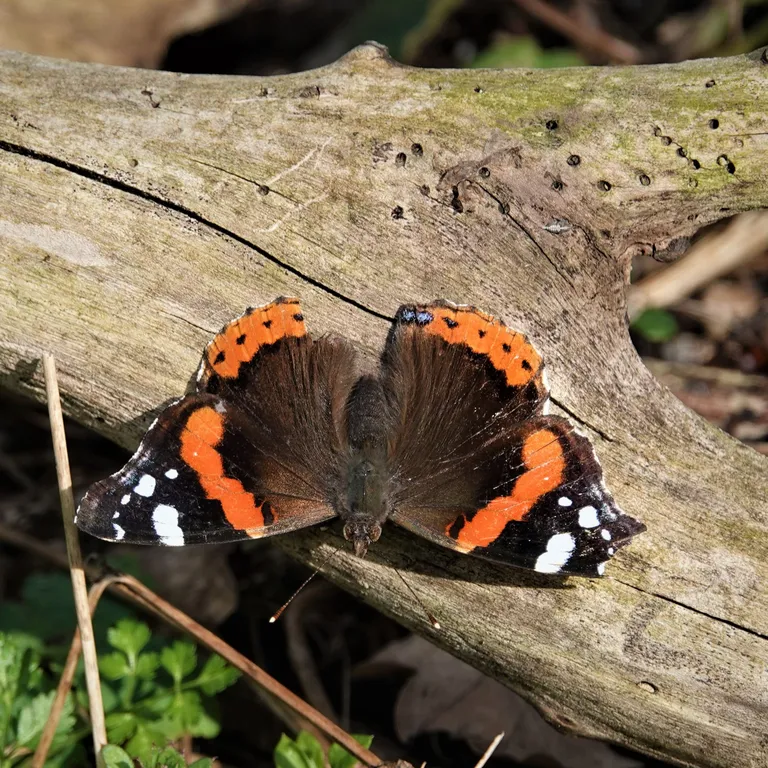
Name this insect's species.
Vanessa atalanta
